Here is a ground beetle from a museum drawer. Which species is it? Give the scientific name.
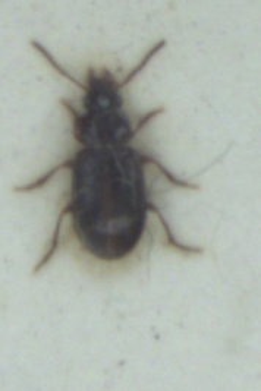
Bradycellus ruficollis
